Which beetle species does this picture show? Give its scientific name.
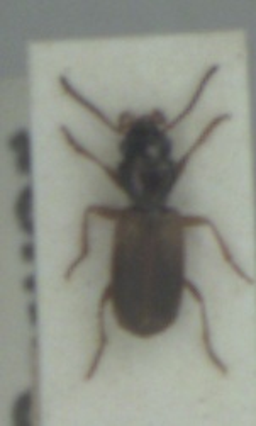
Bembidion laterale
